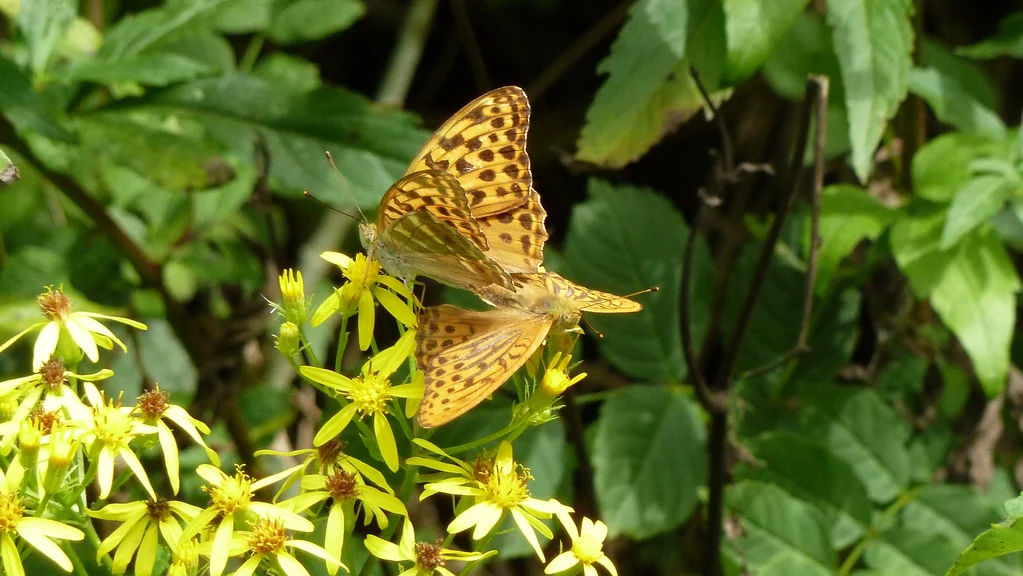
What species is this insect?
Argynnis paphia
